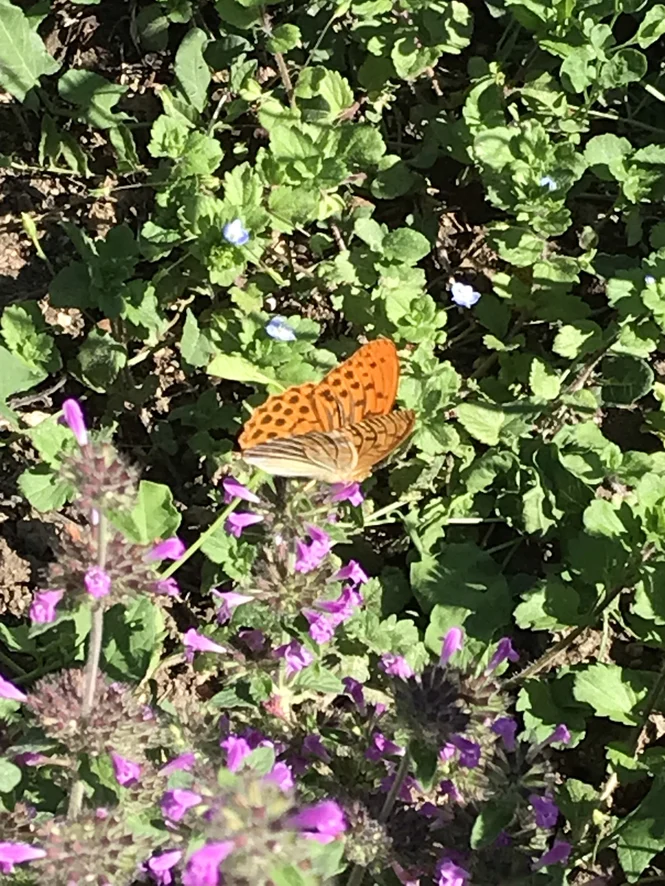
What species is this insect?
Argynnis paphia
